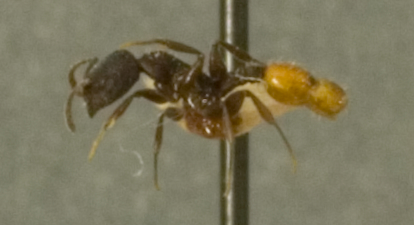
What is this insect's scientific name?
Macromischa skwarrae
